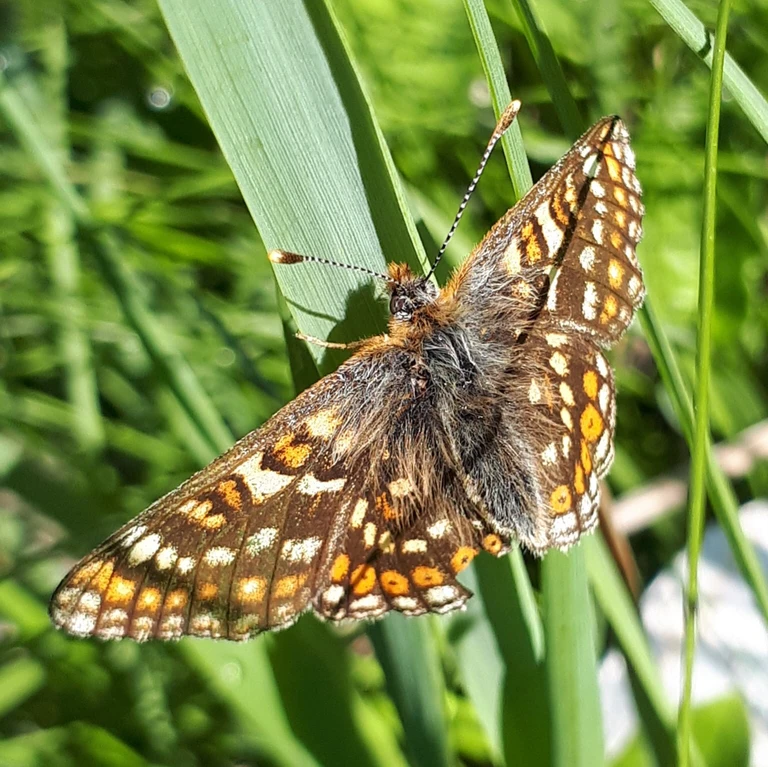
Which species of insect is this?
Euphydryas aurinia
